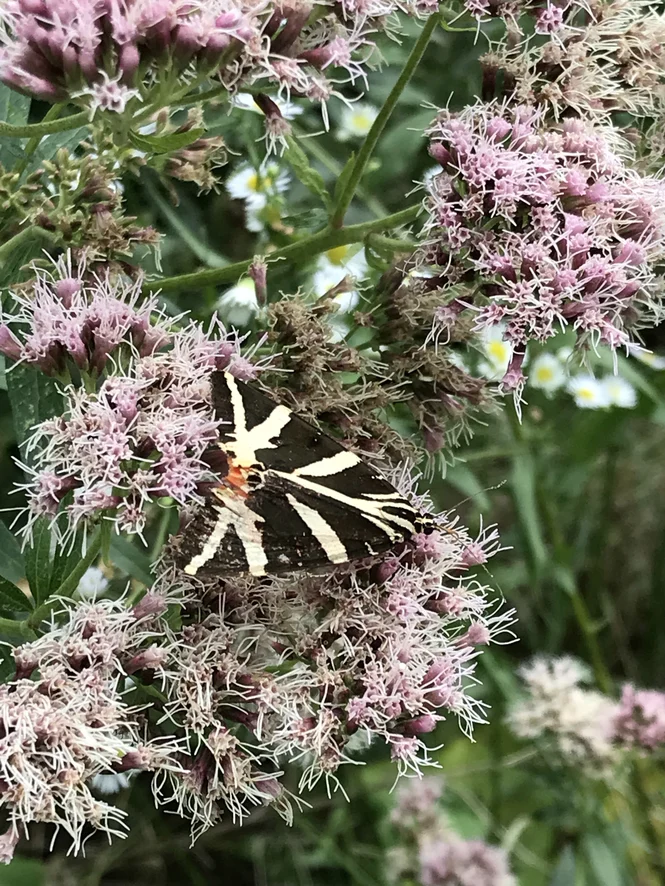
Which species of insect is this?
Euplagia quadripunctaria
